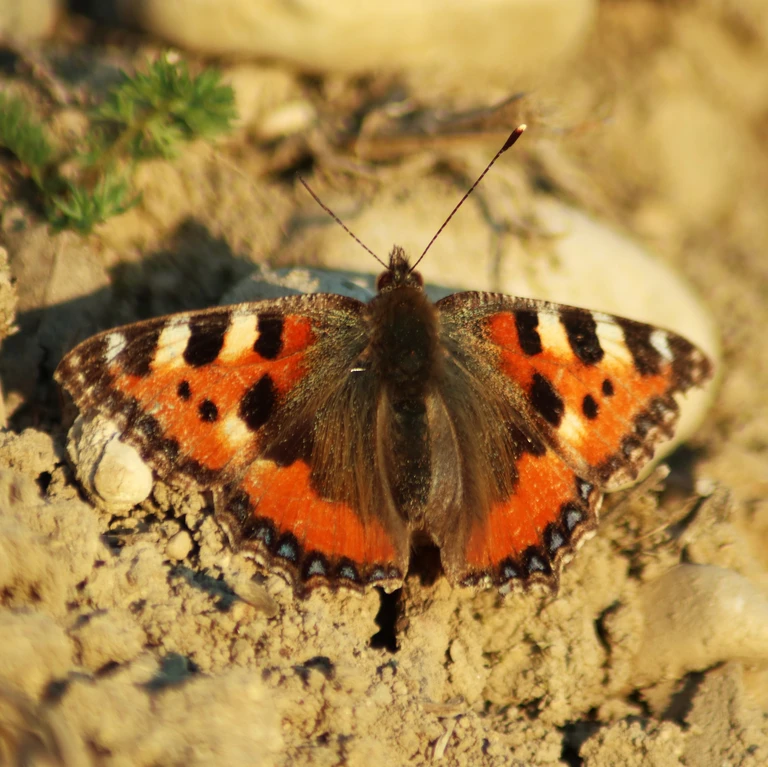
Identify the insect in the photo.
Aglais urticae
